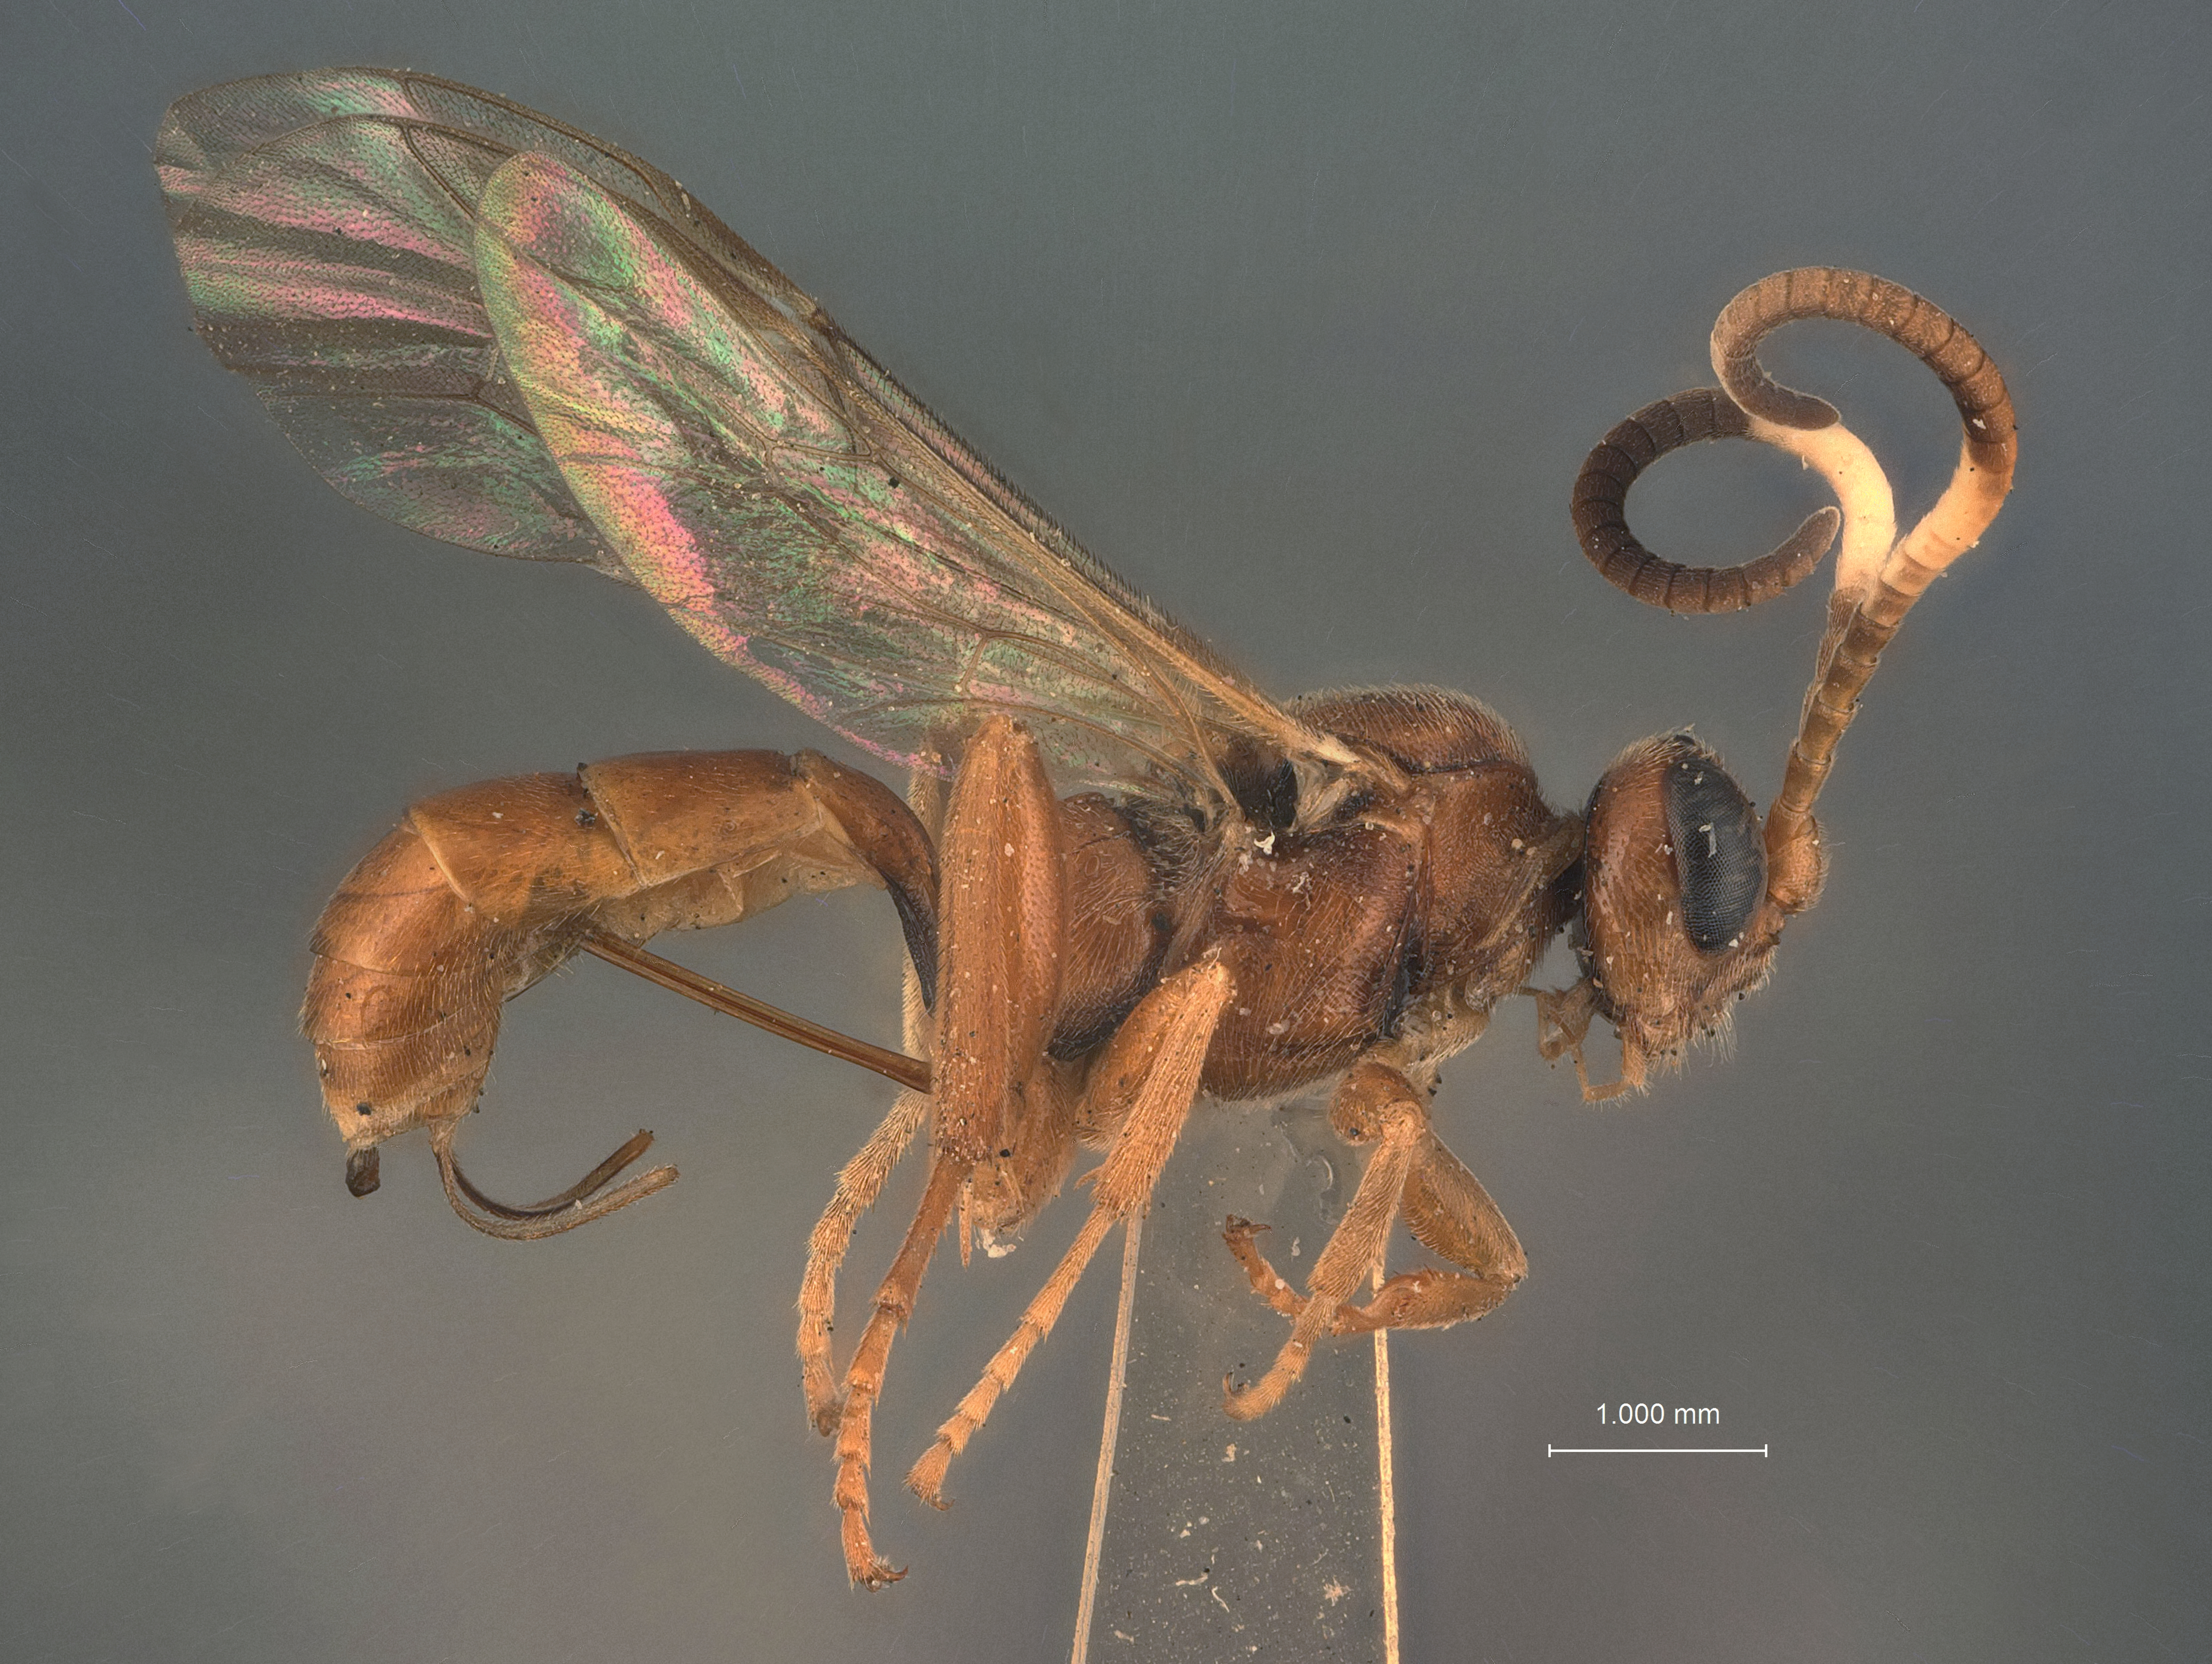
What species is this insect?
Aptesis ferrugineus
